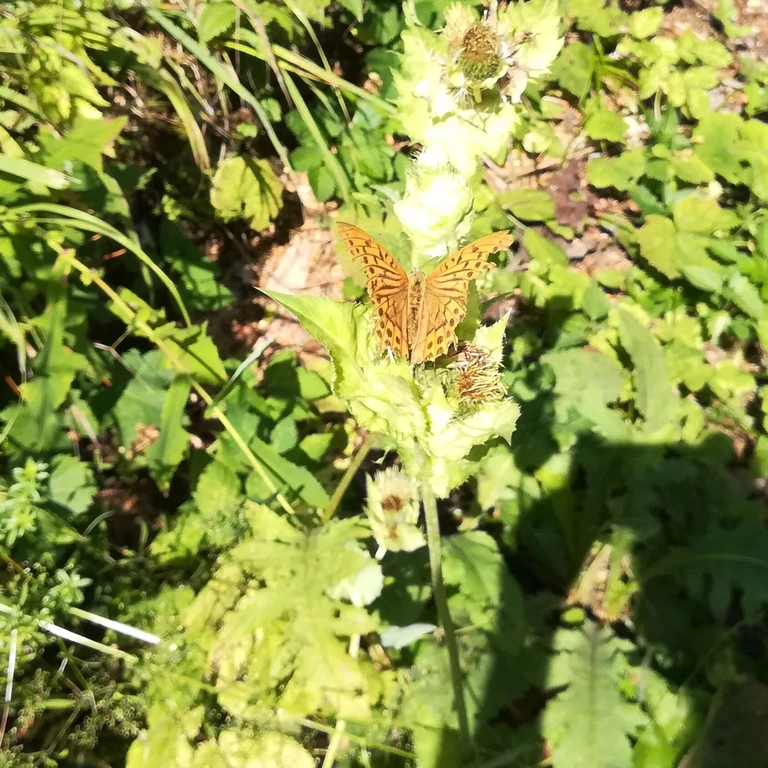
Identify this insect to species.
Argynnis paphia
